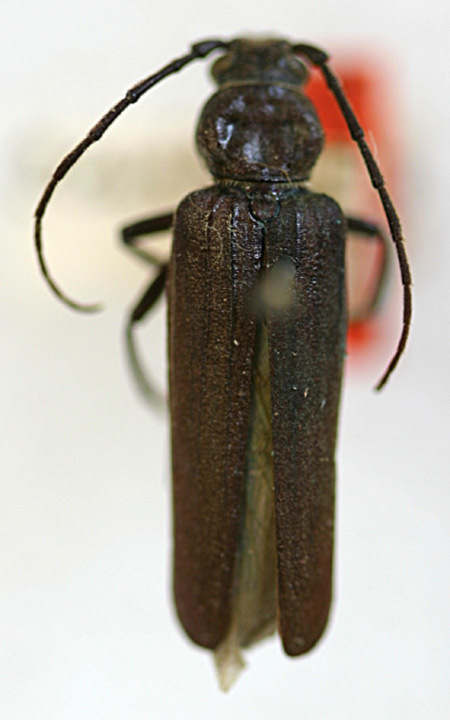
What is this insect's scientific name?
Arhopalus rusticus (also Criocephalus cavicollis)
